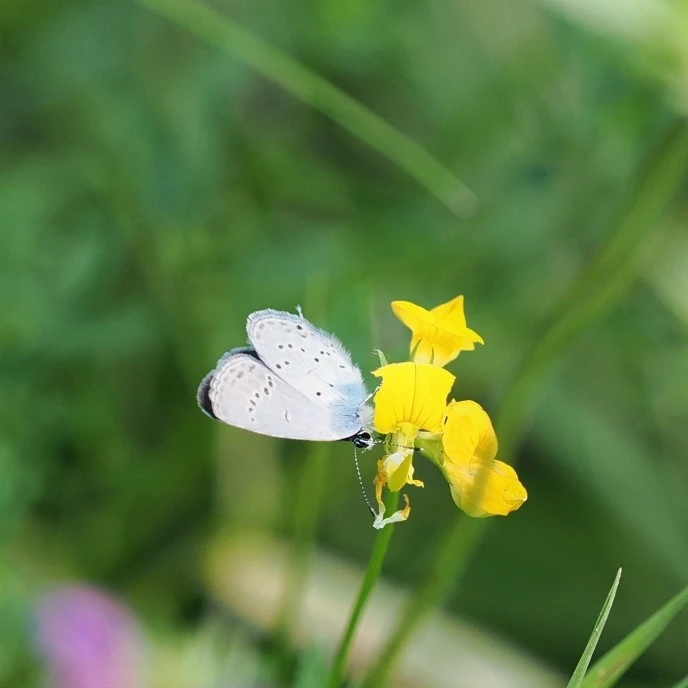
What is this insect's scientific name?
Cupido decolorata (also Elkalyce decolorata)
